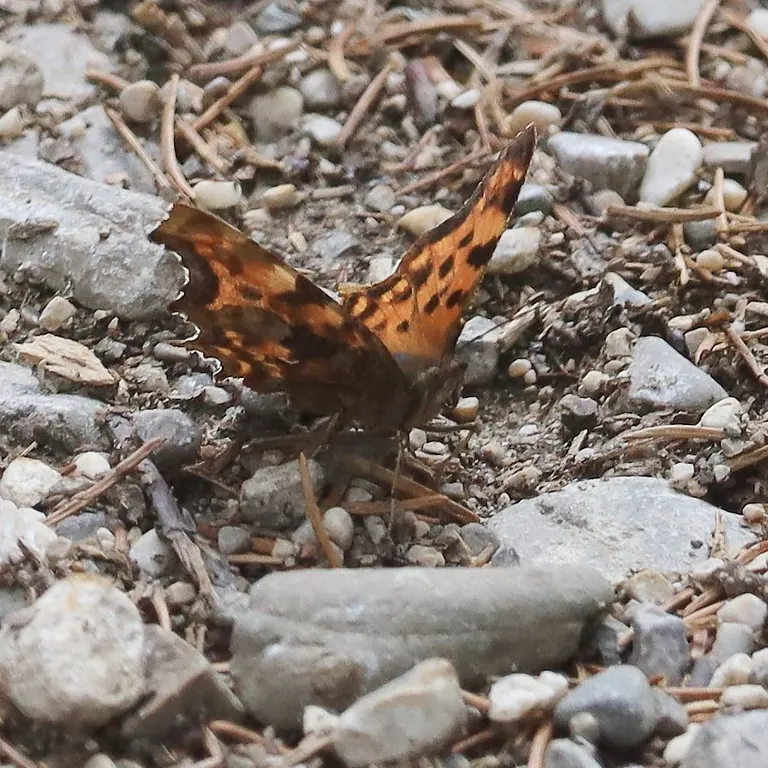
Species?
Polygonia c-album
